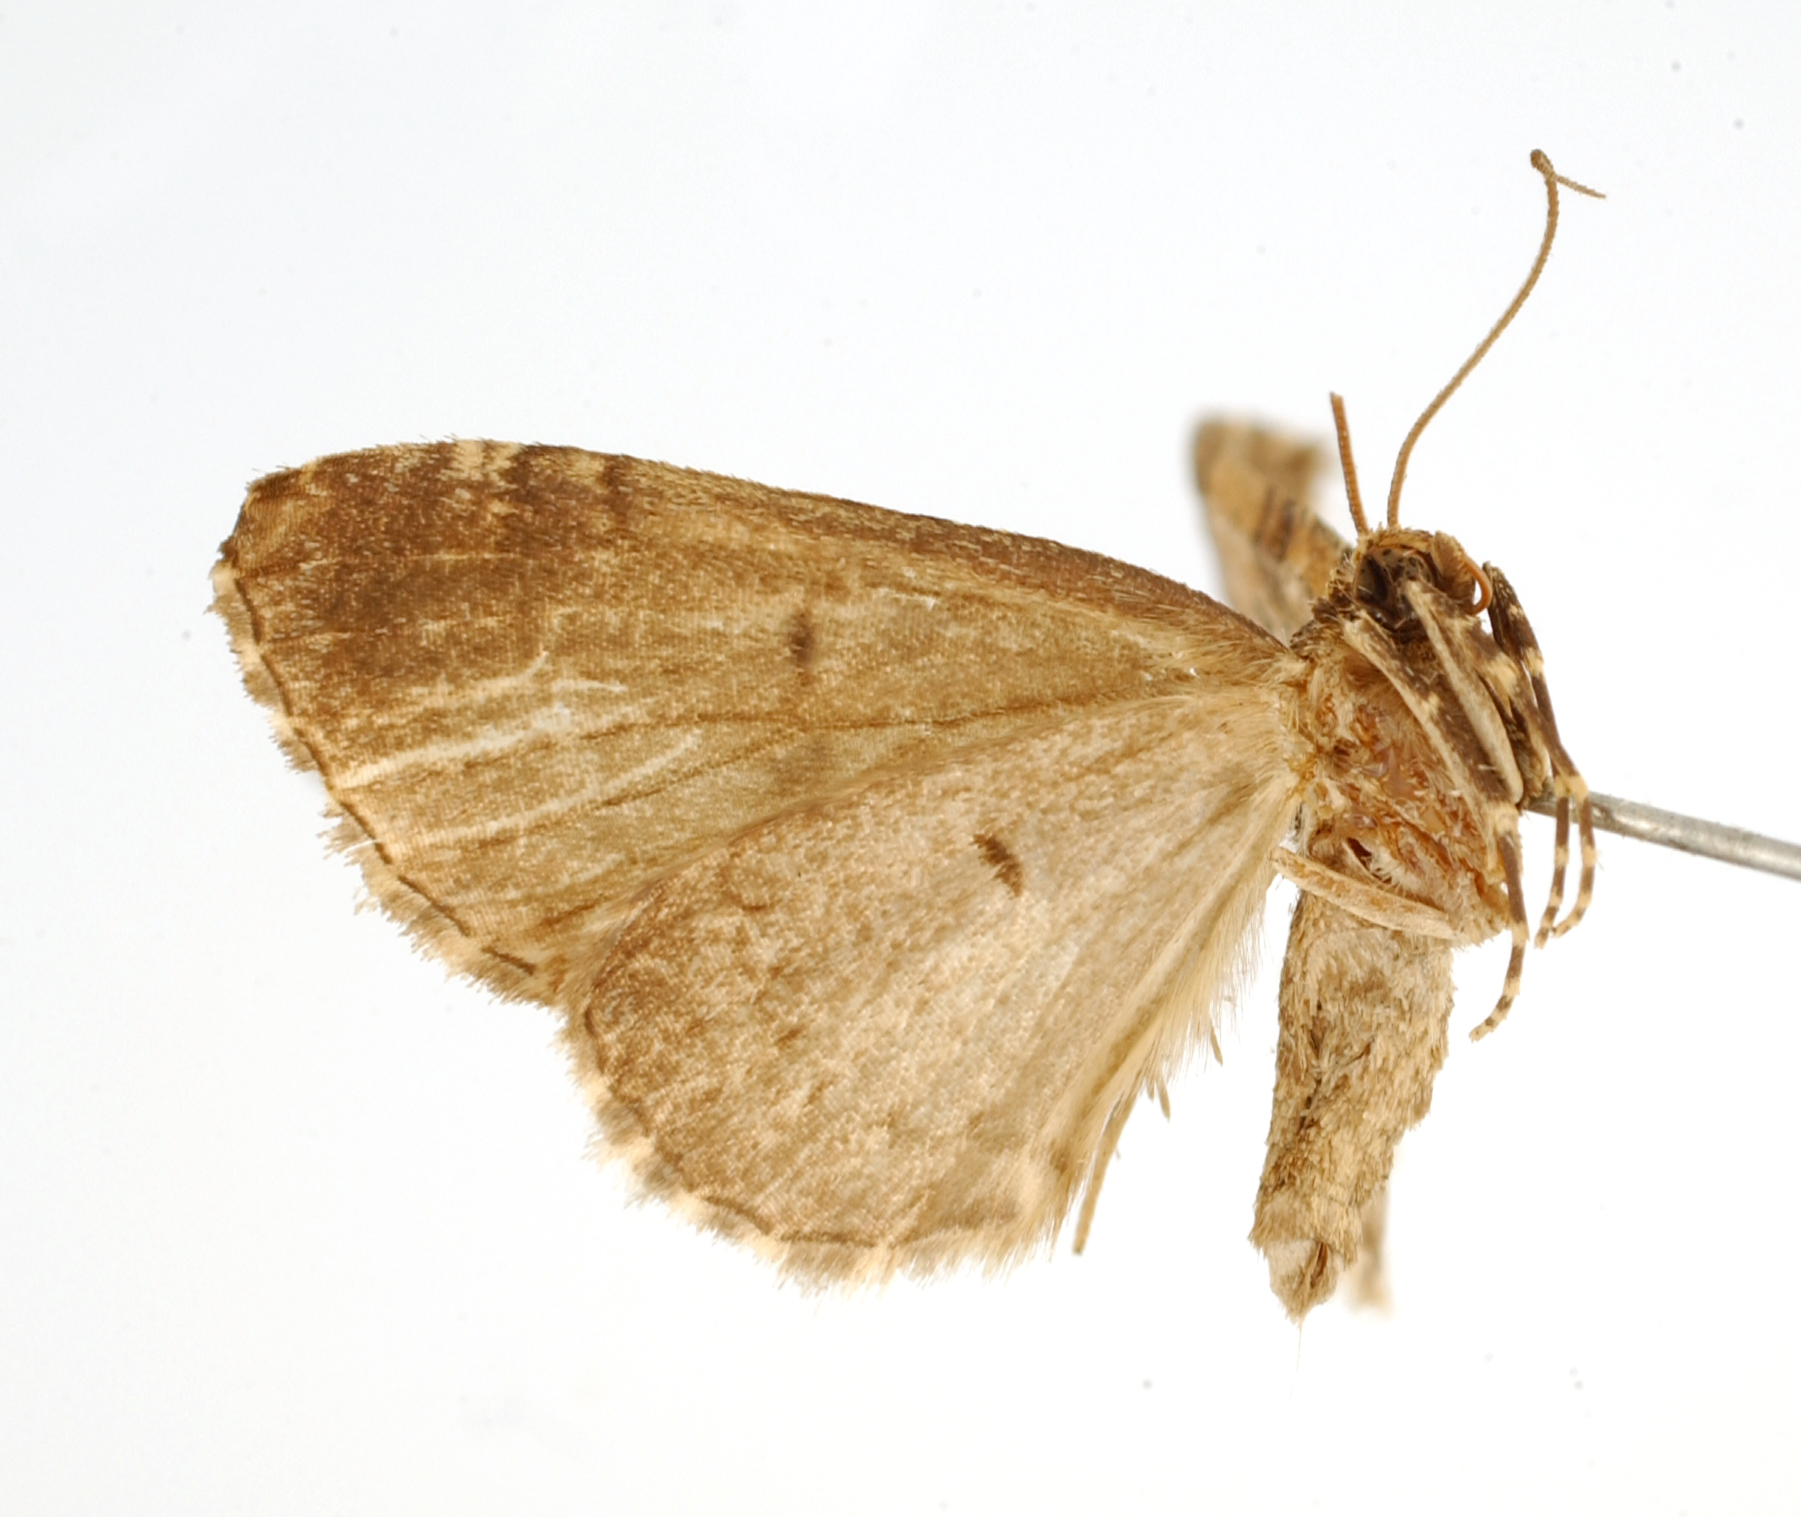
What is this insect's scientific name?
Cidaria zara
